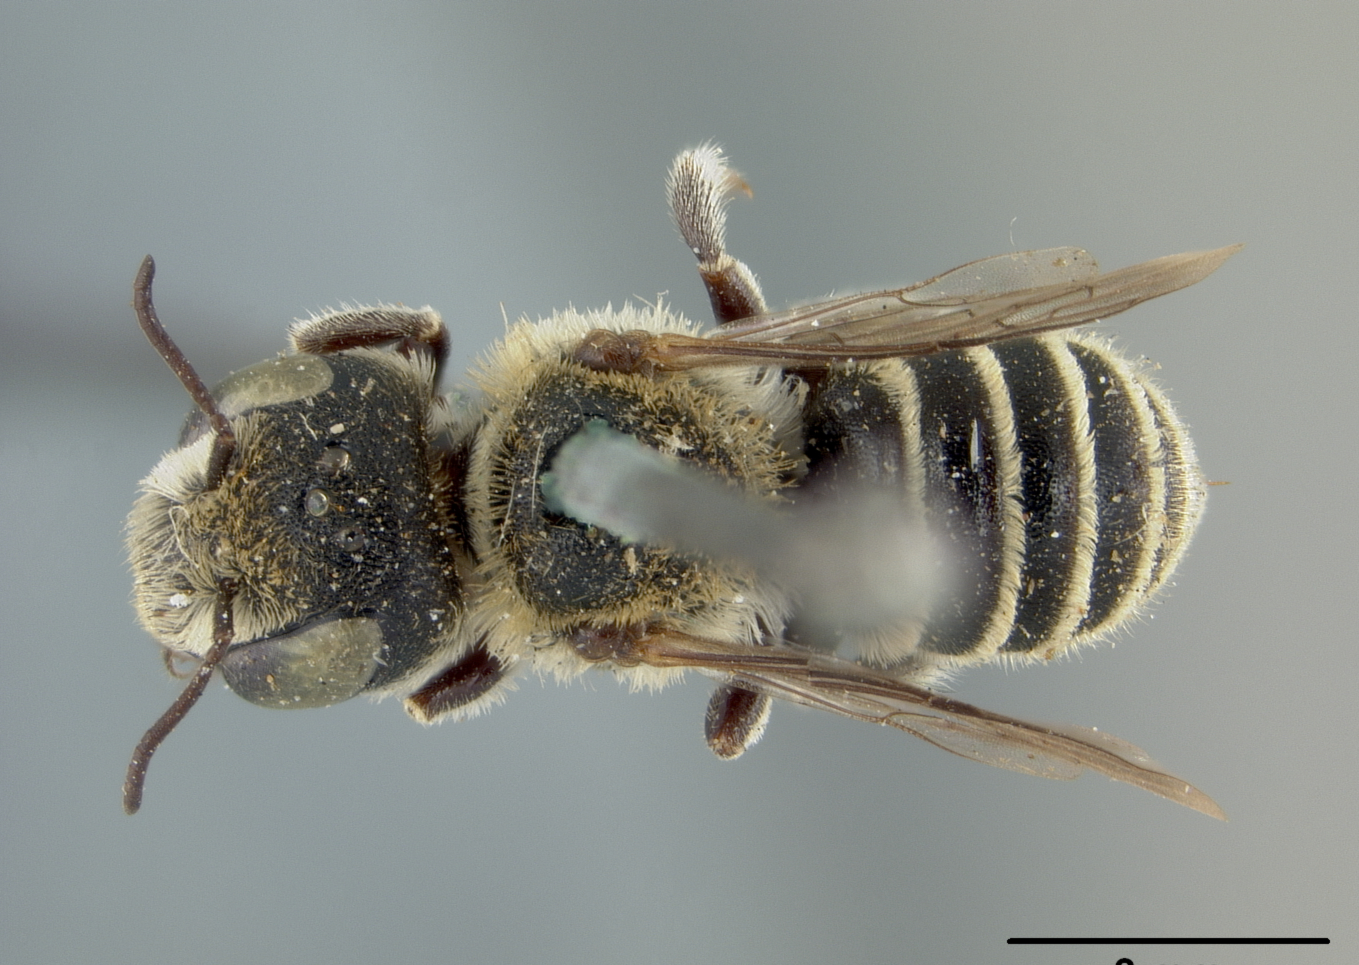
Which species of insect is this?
Chalicodoma californica
